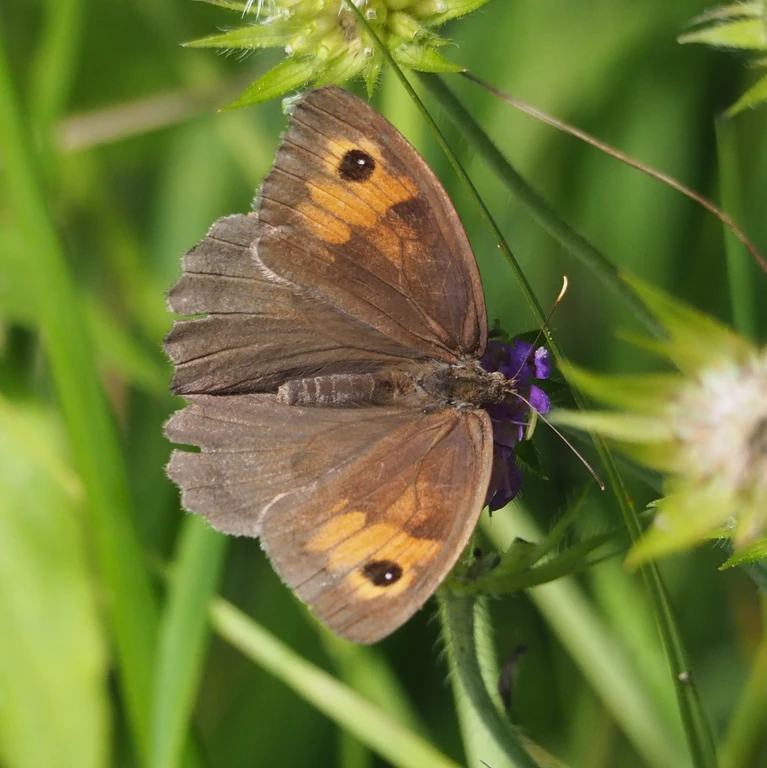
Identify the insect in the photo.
Maniola jurtina
